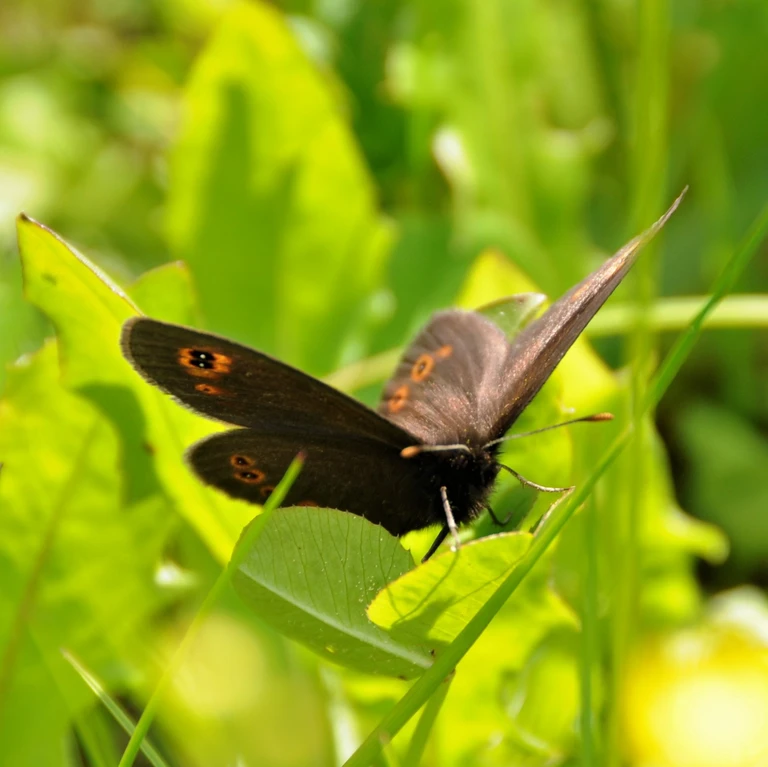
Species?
Erebia medusa
